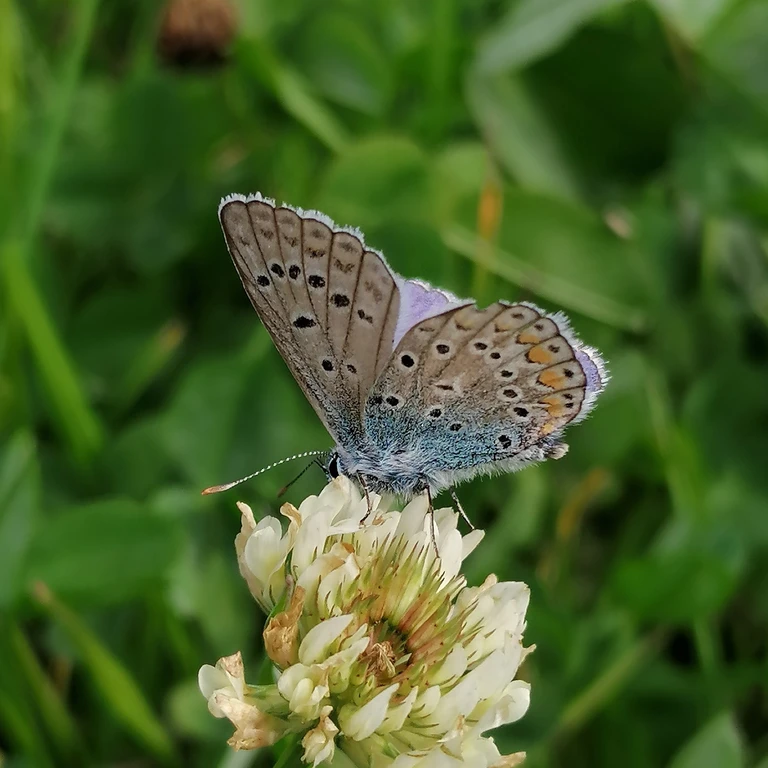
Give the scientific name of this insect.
Polyommatus icarus
